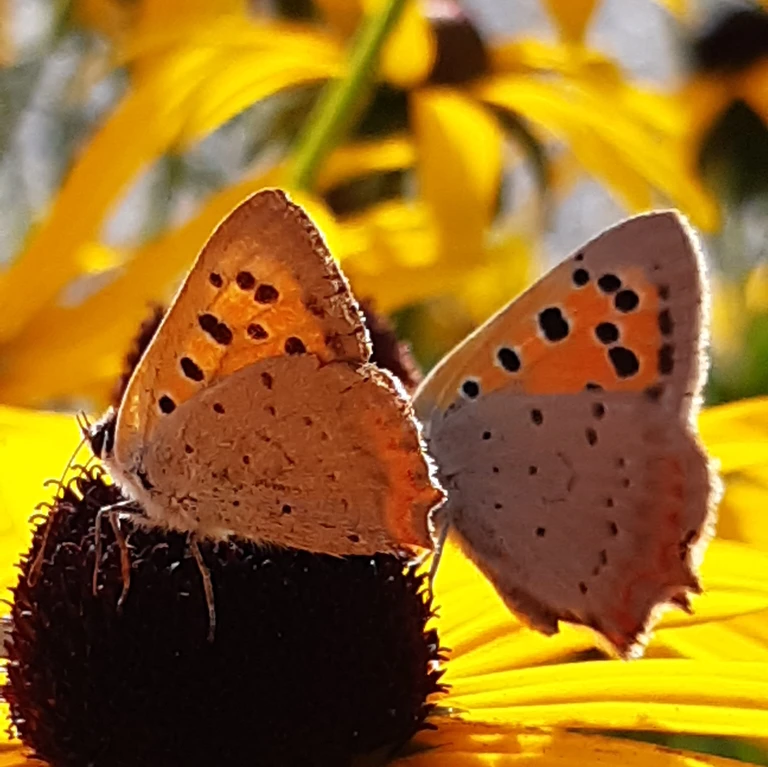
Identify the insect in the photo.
Lycaena phlaeas
